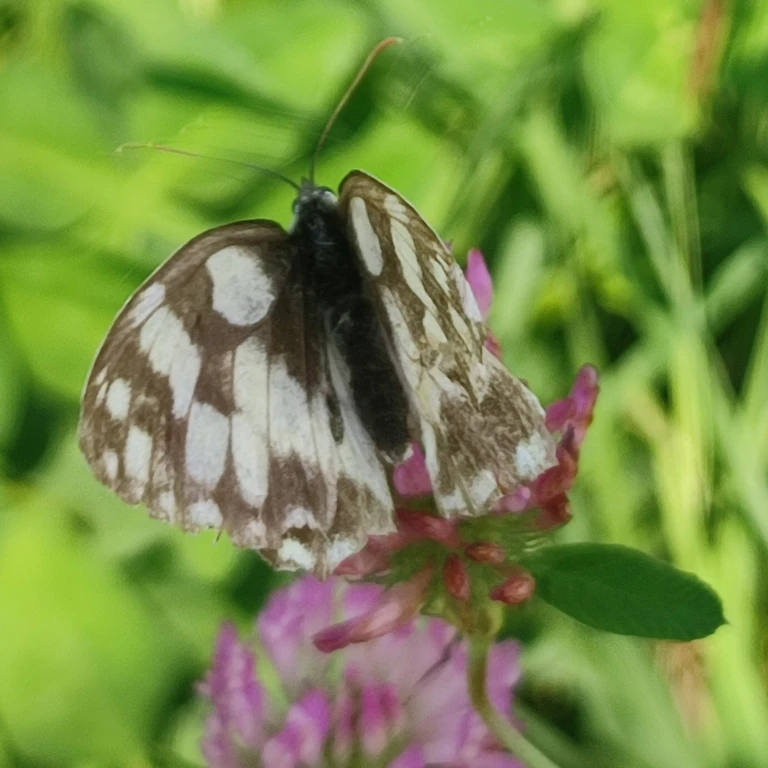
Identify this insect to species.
Melanargia galathea
